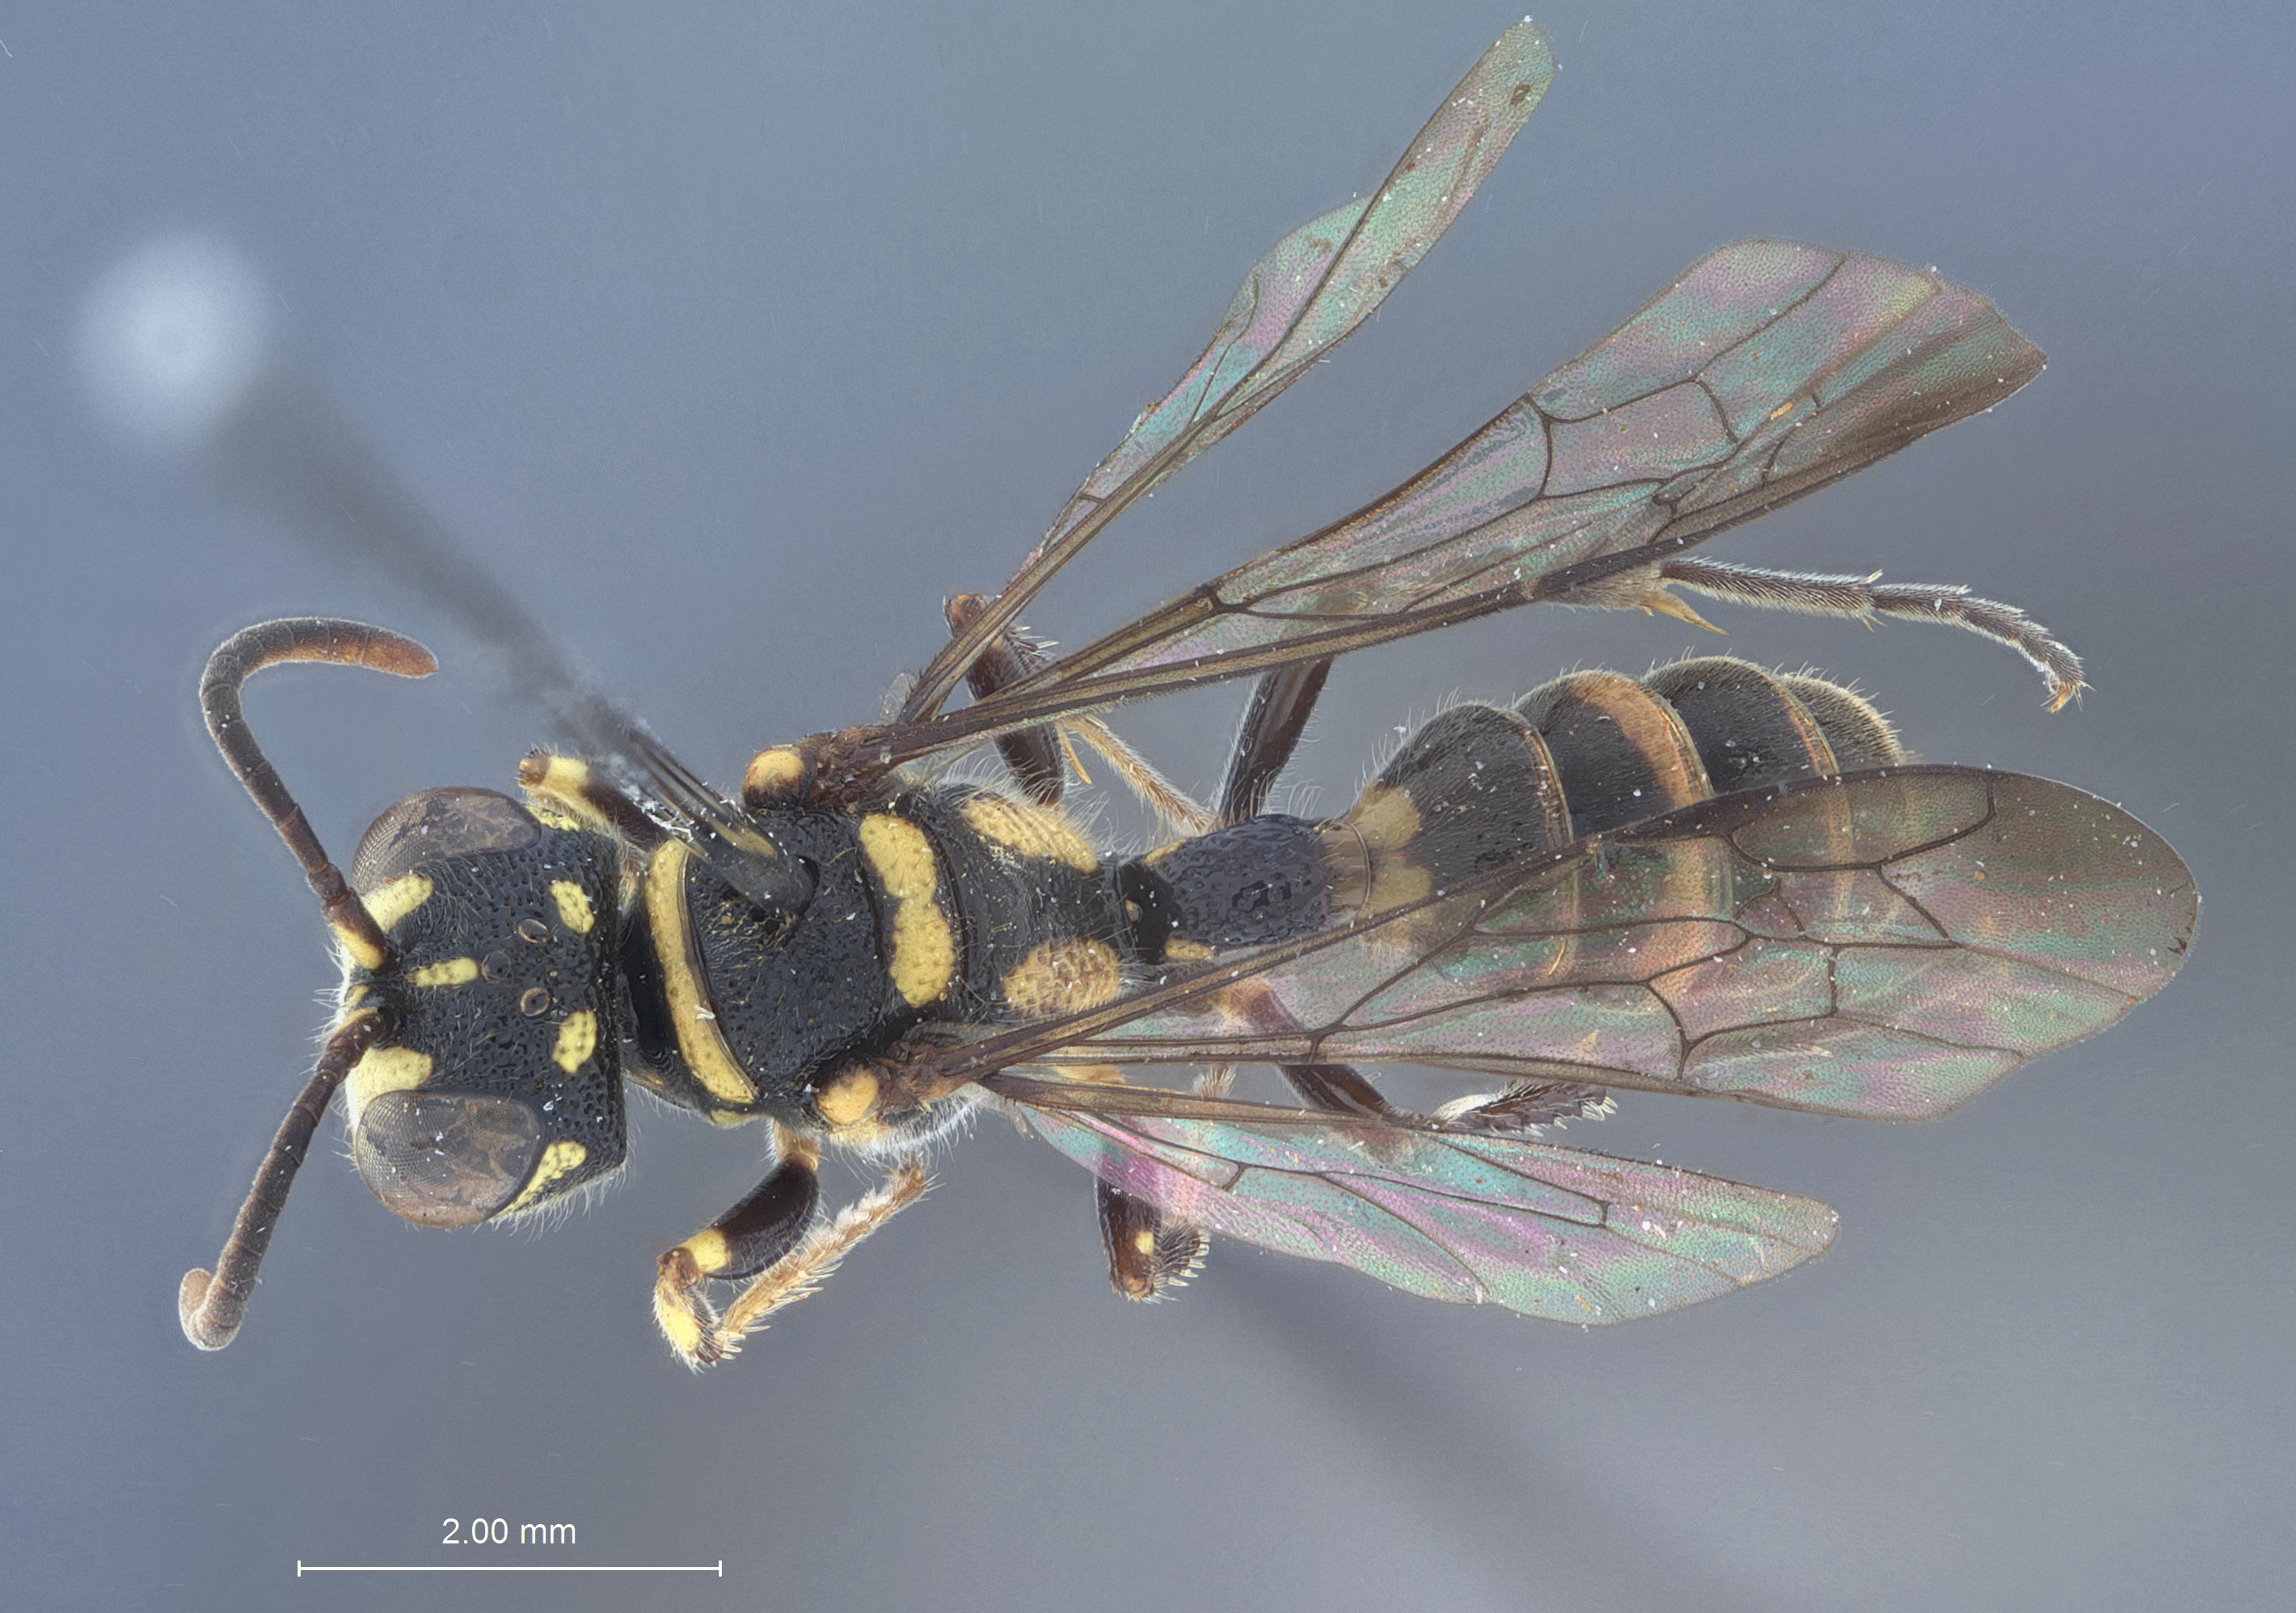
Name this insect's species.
Cerceris cornigena
